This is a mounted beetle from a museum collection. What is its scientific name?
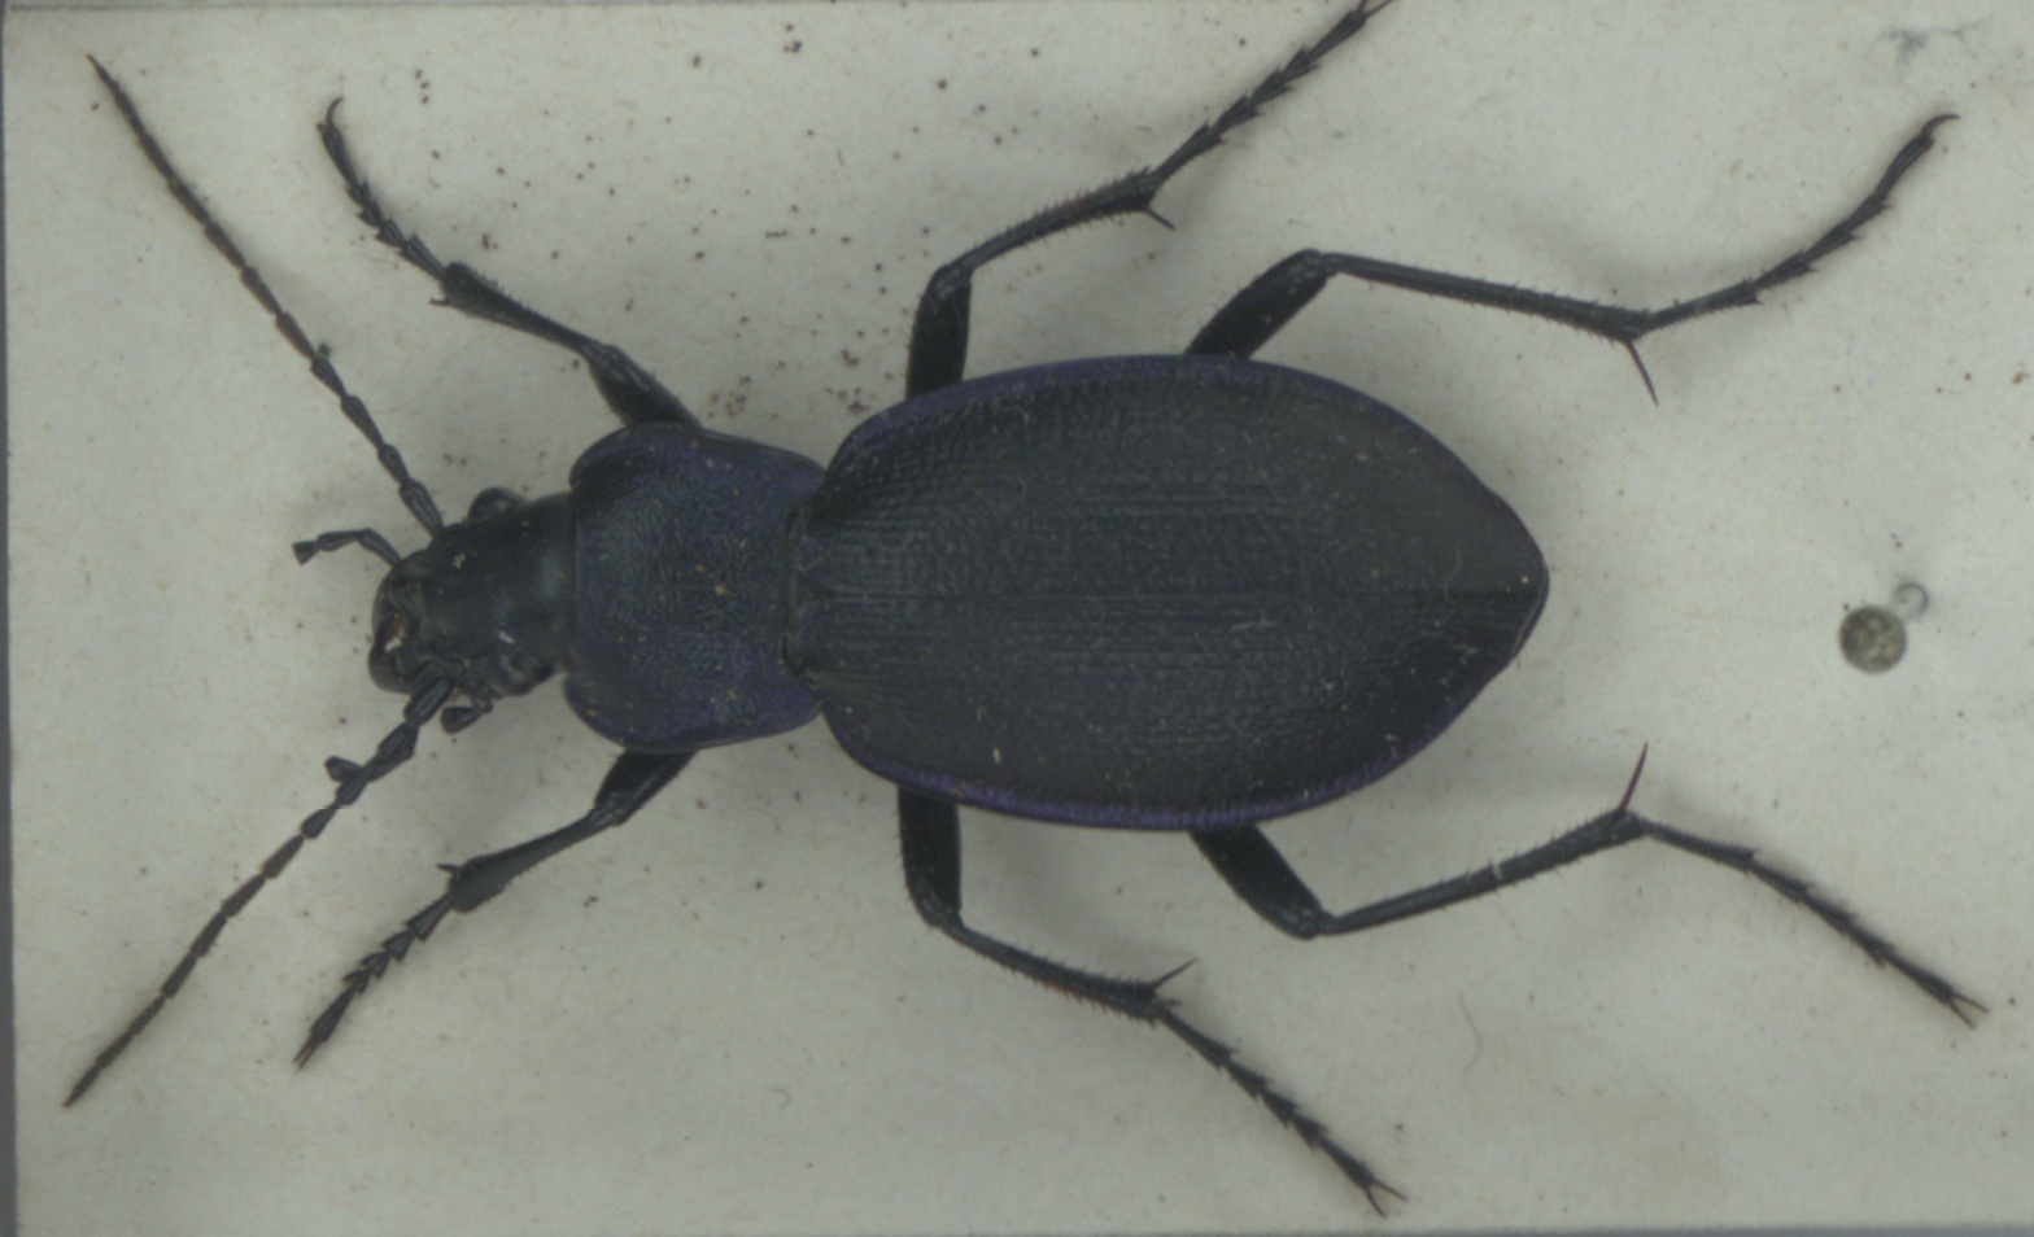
Carabus problematicus
